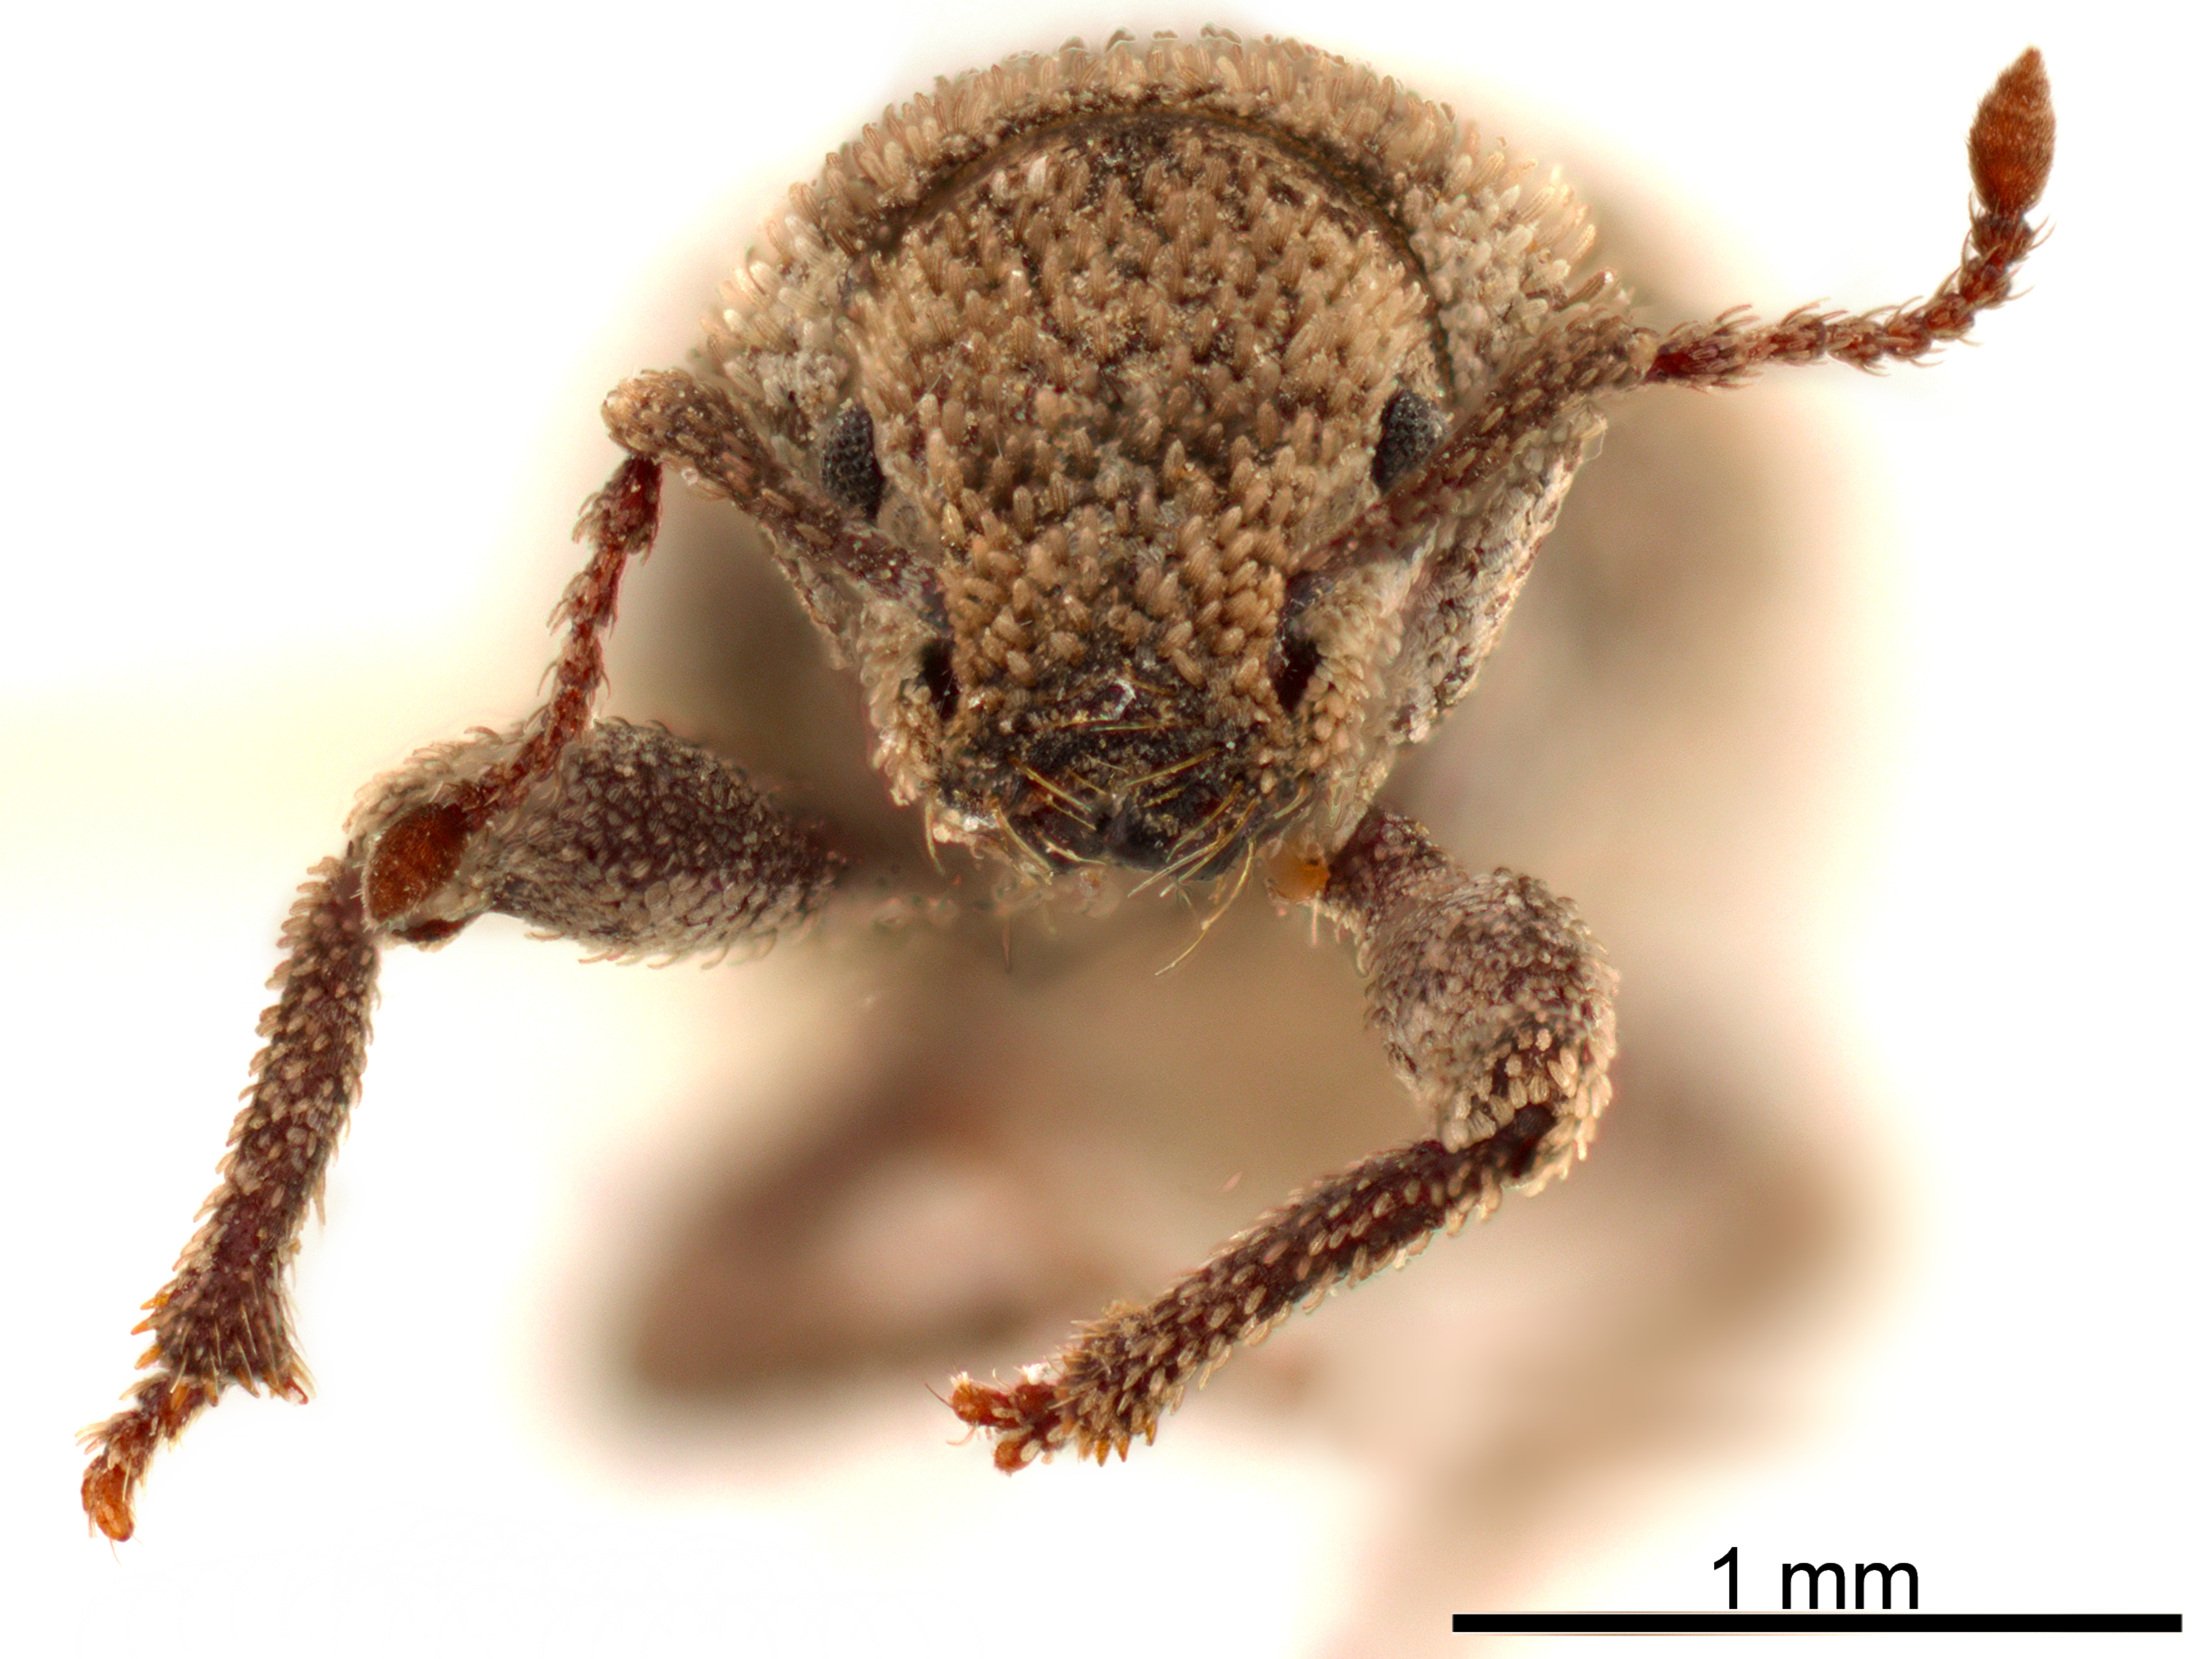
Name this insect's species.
Eucyllus cinereus
